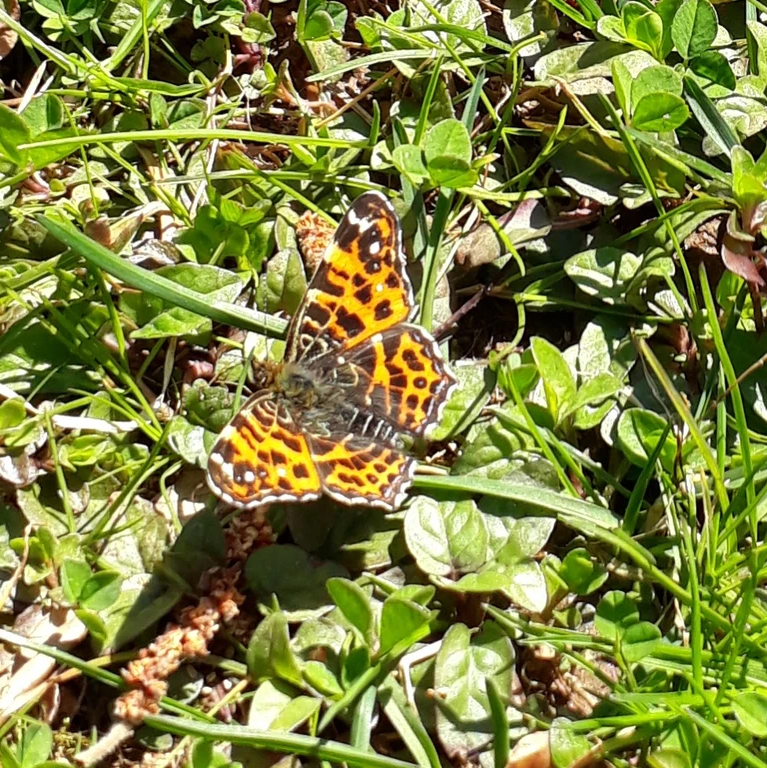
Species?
Araschnia levana
